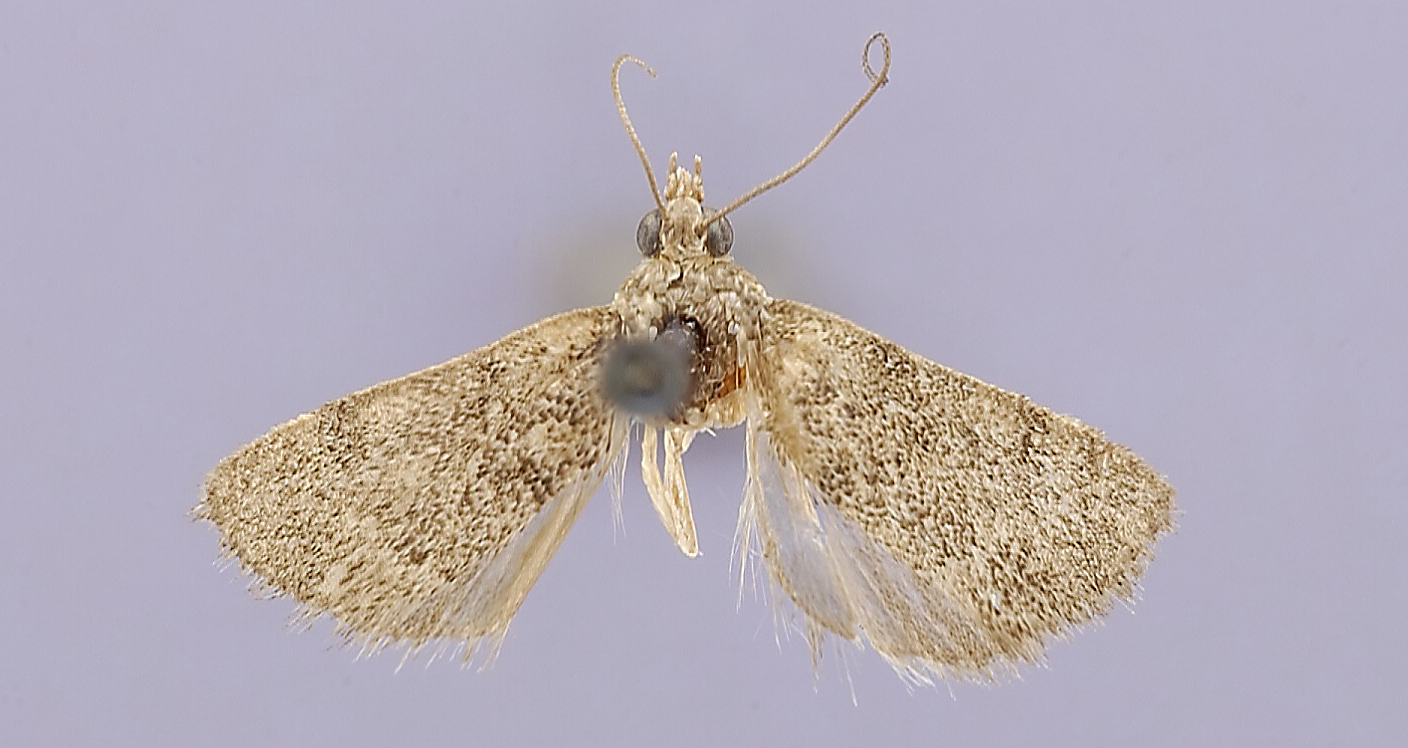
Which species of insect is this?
Cereophagus futilalis
